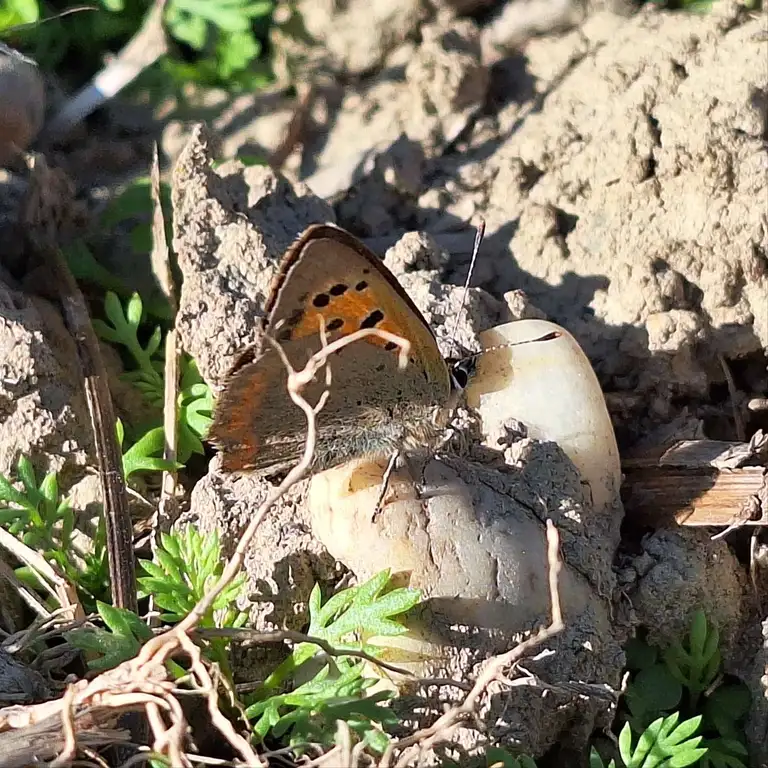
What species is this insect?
Lycaena phlaeas
